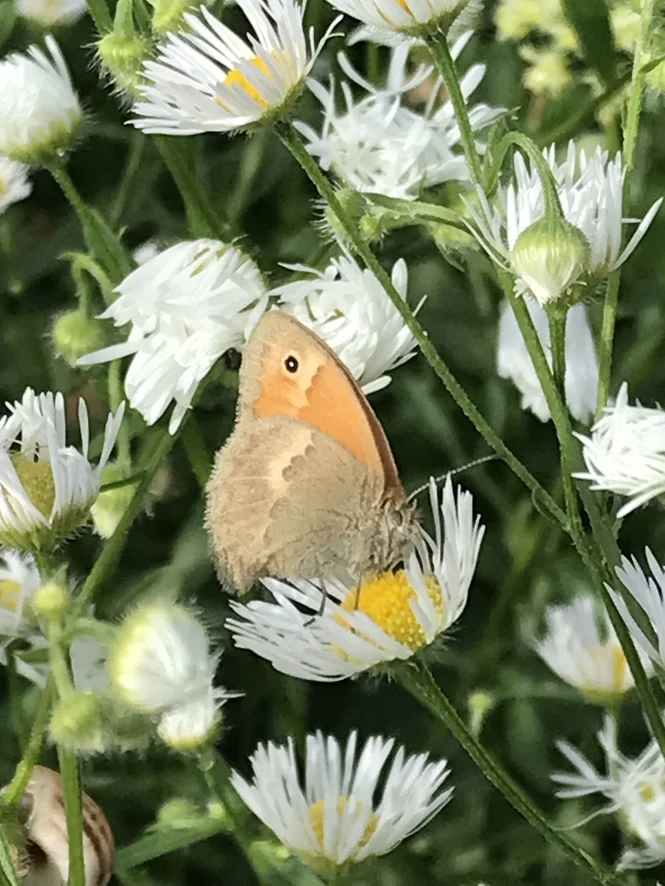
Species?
Coenonympha pamphilus
